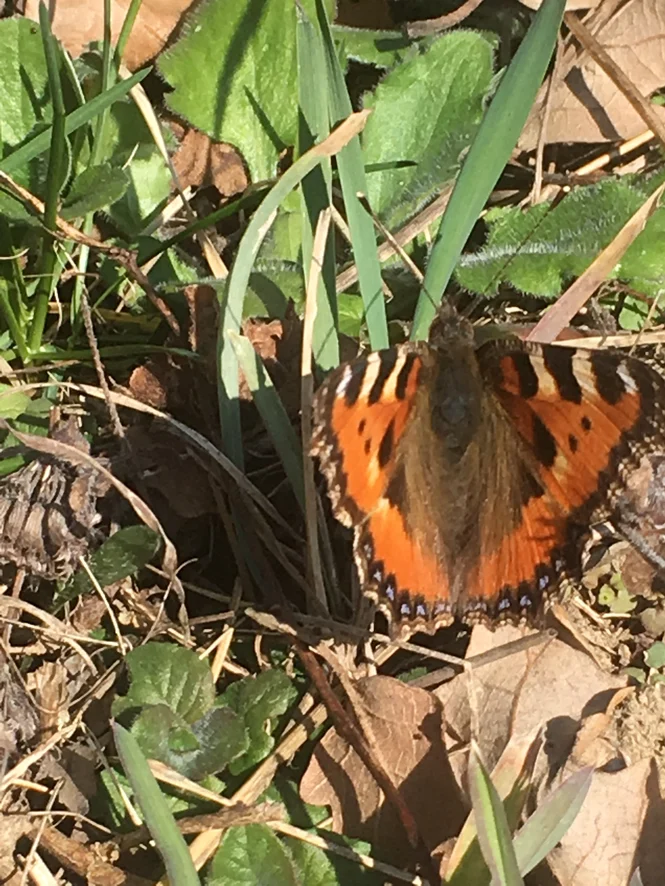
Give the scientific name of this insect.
Aglais urticae
